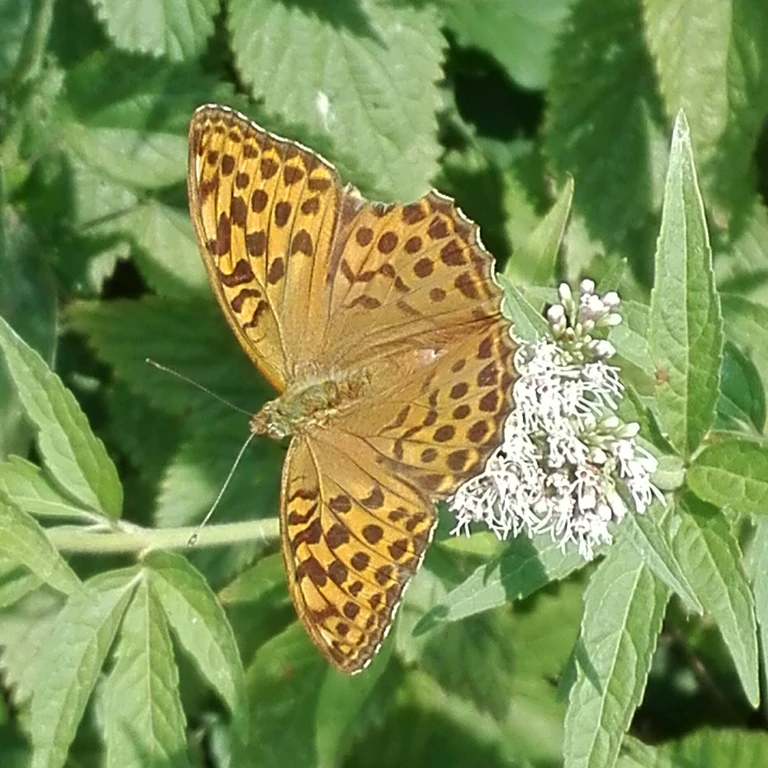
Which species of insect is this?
Argynnis paphia
